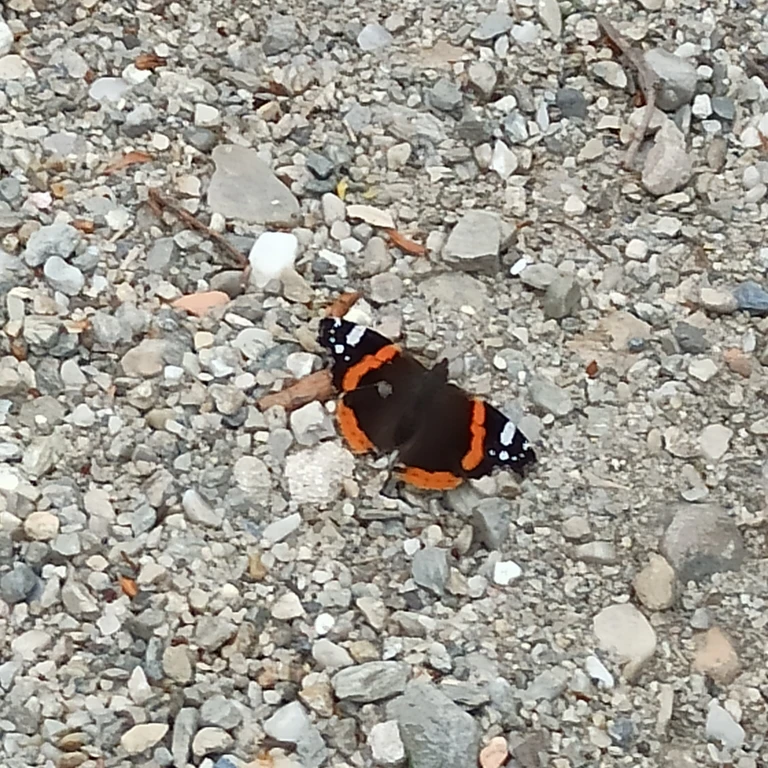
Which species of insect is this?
Vanessa atalanta
